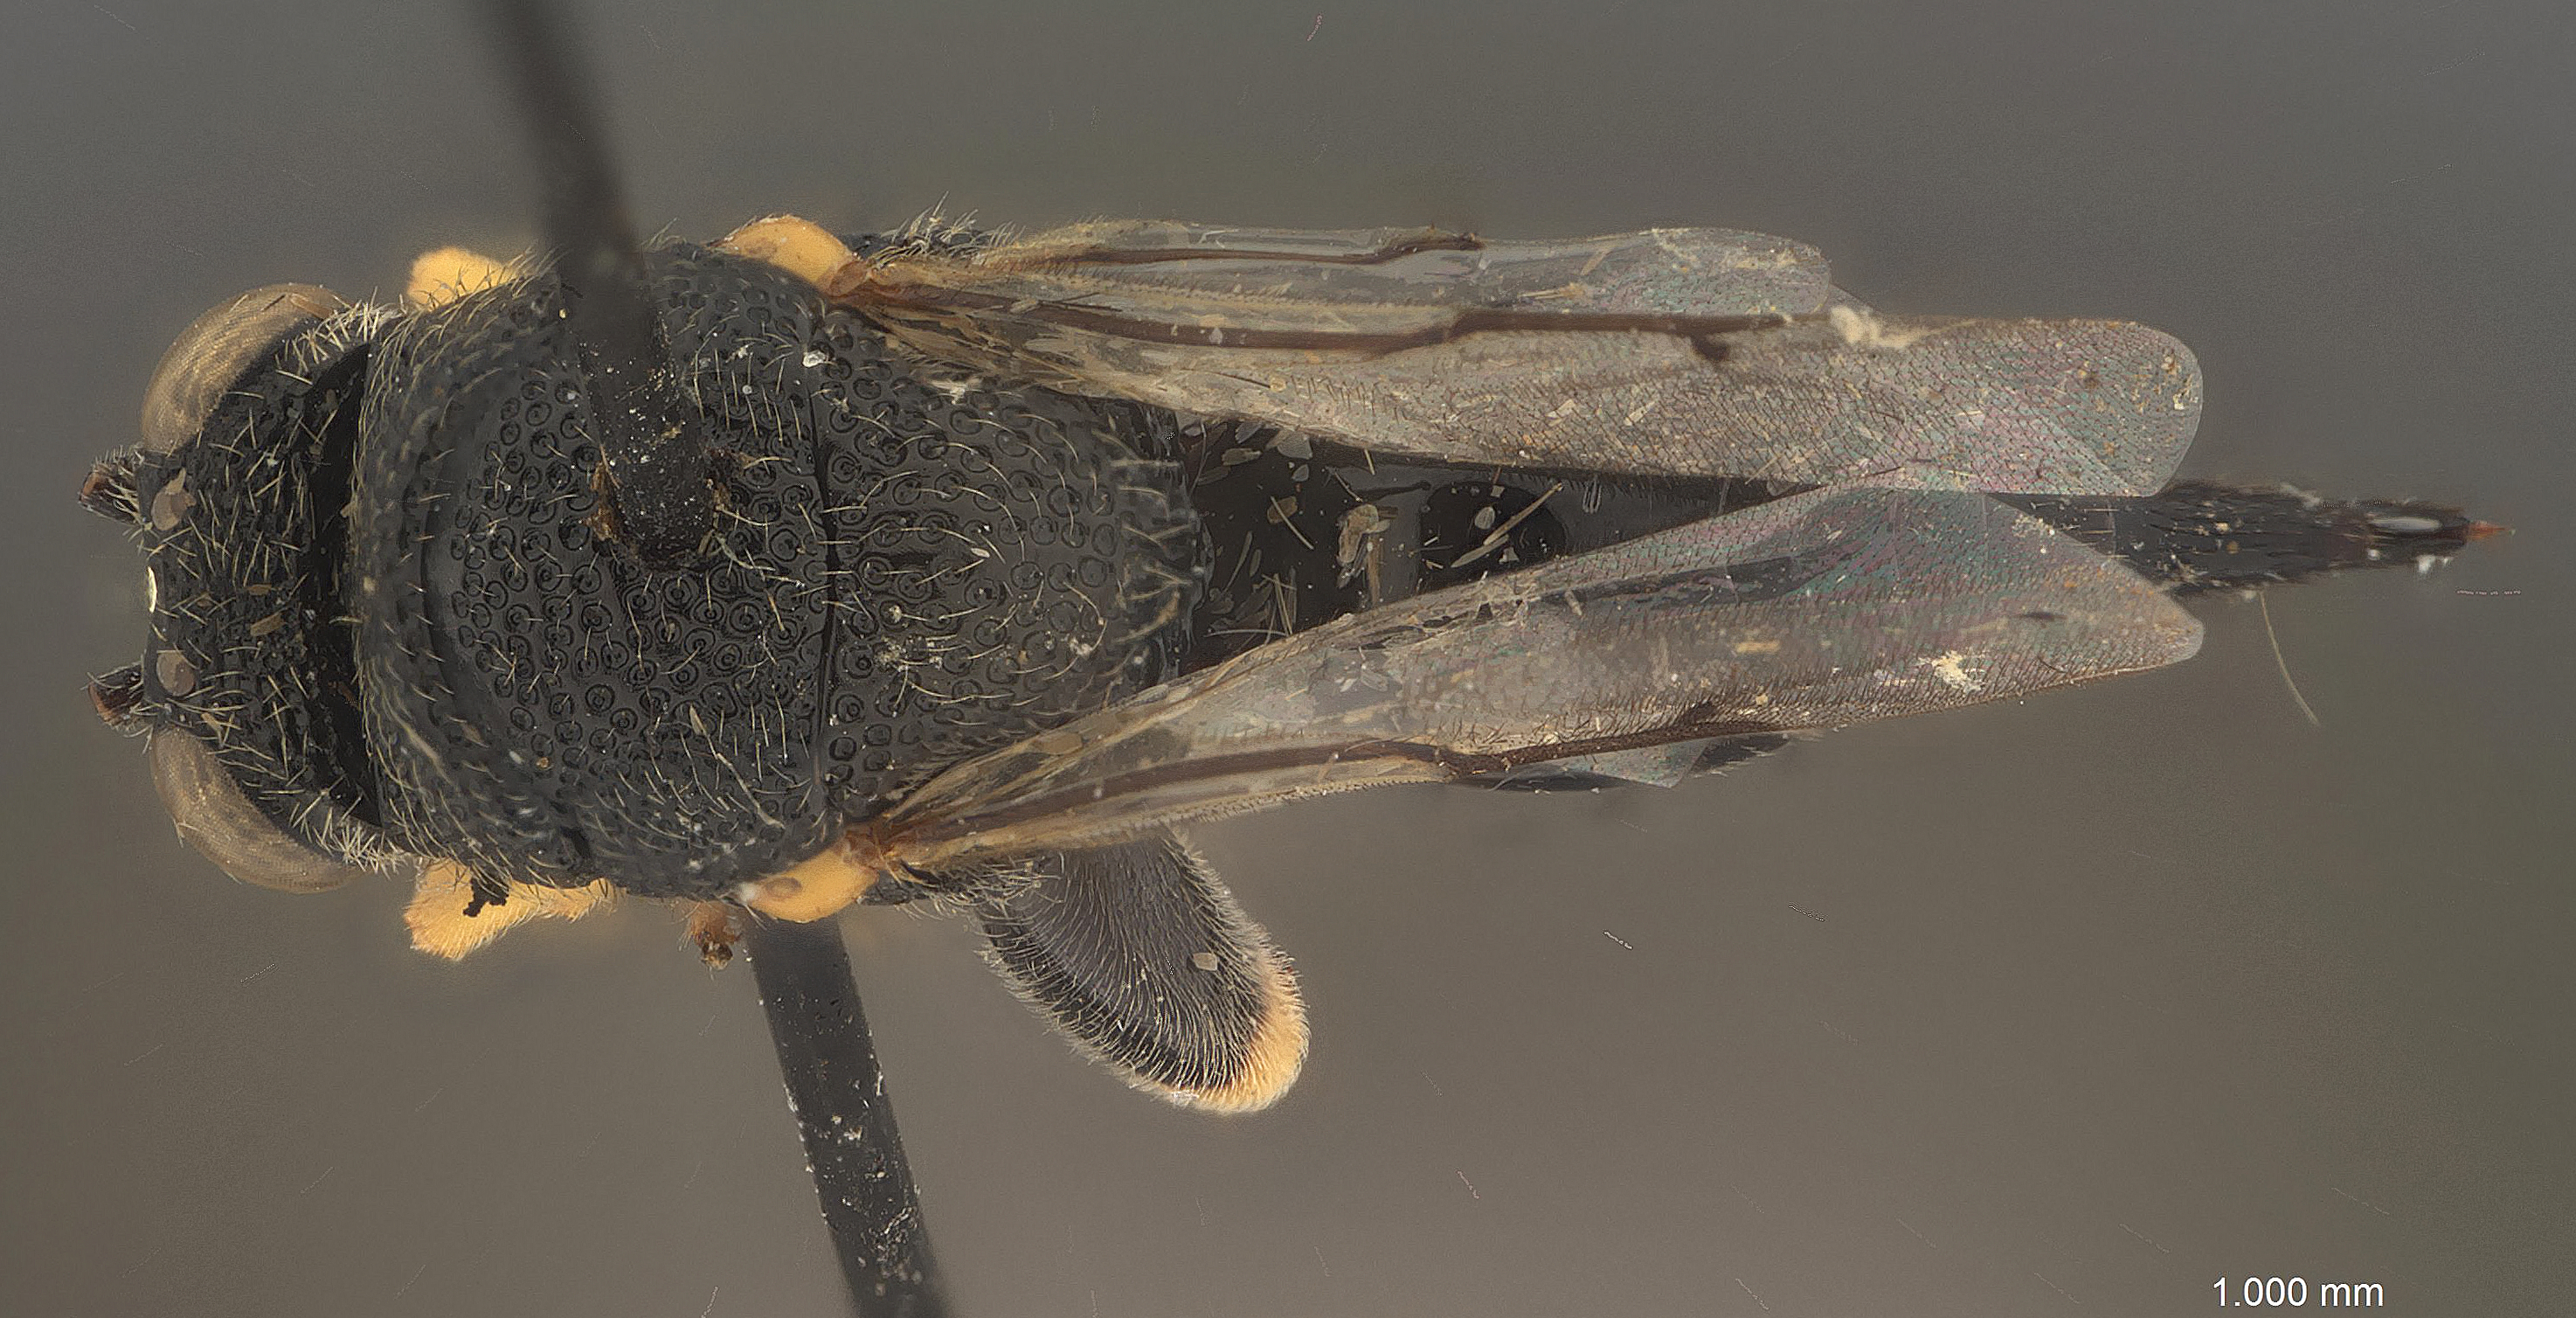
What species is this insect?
Pseudochalcis psyche
